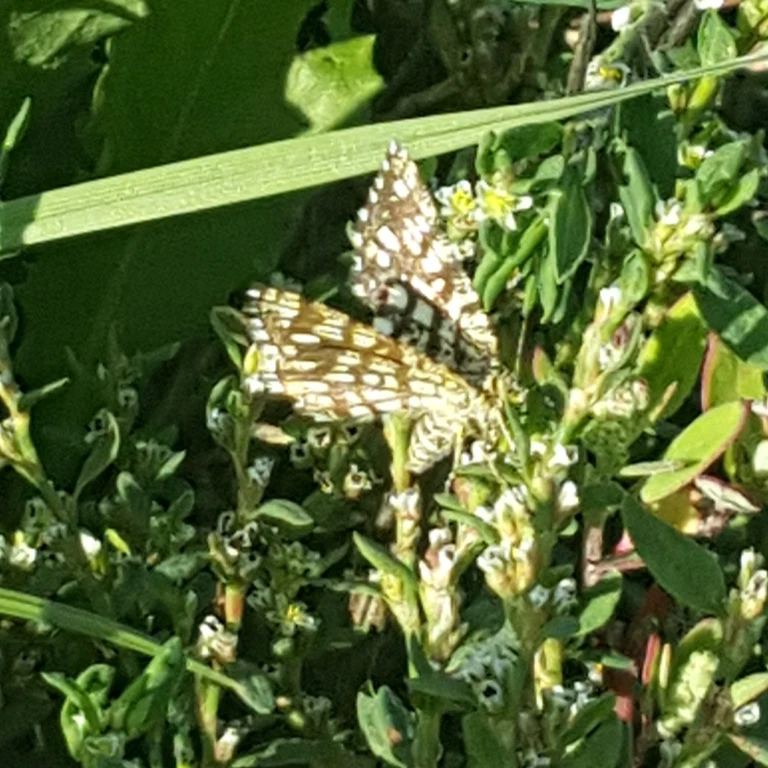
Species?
Chiasmia clathrata
